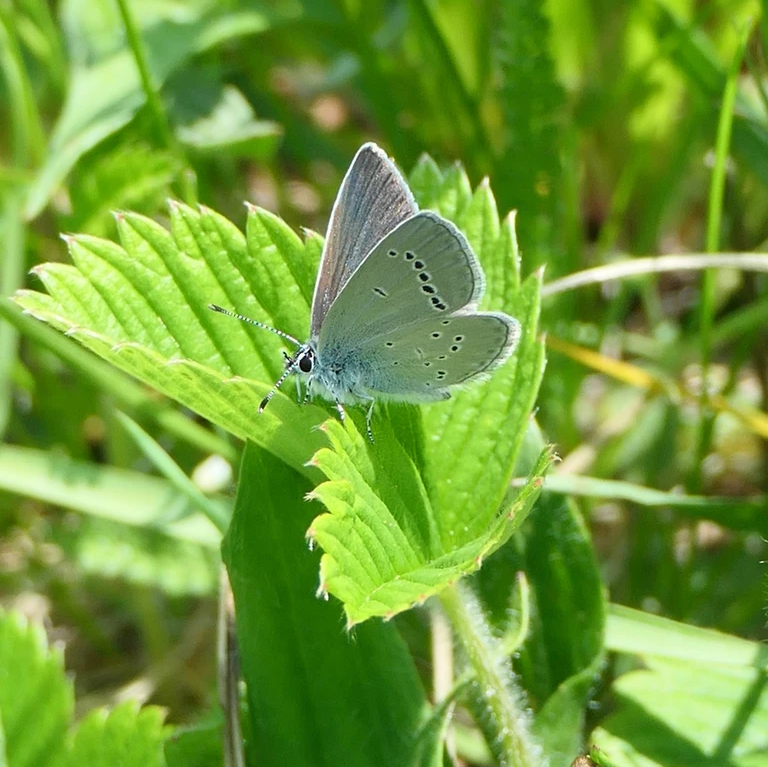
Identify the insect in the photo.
Cupido minimus
